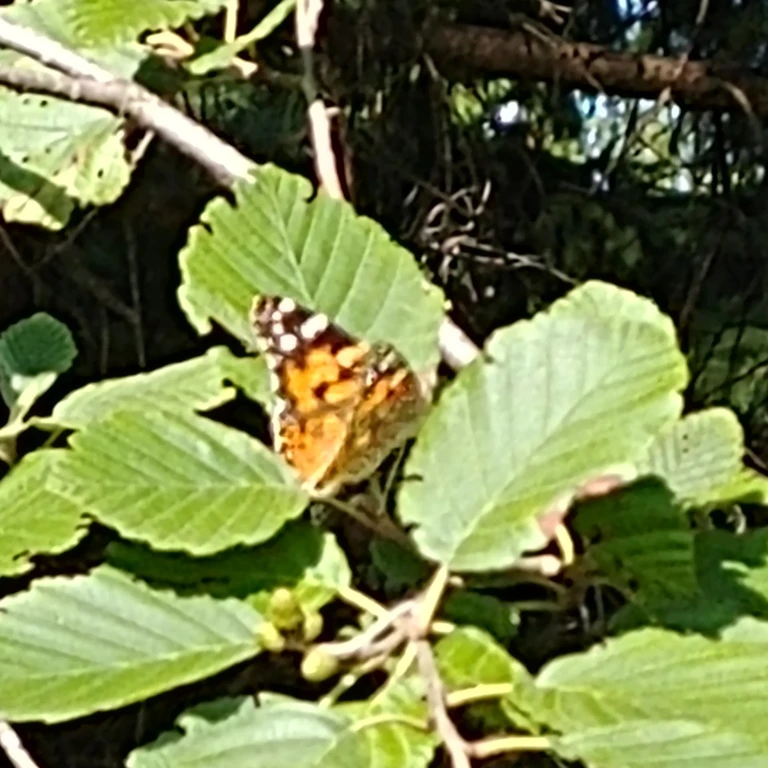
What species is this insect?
Vanessa cardui
